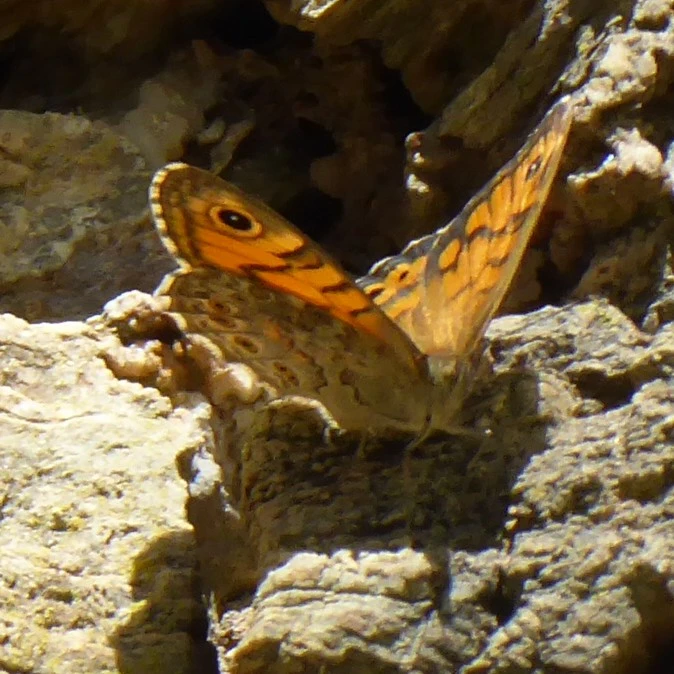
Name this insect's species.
Lasiommata megera (also Pararge megera)
